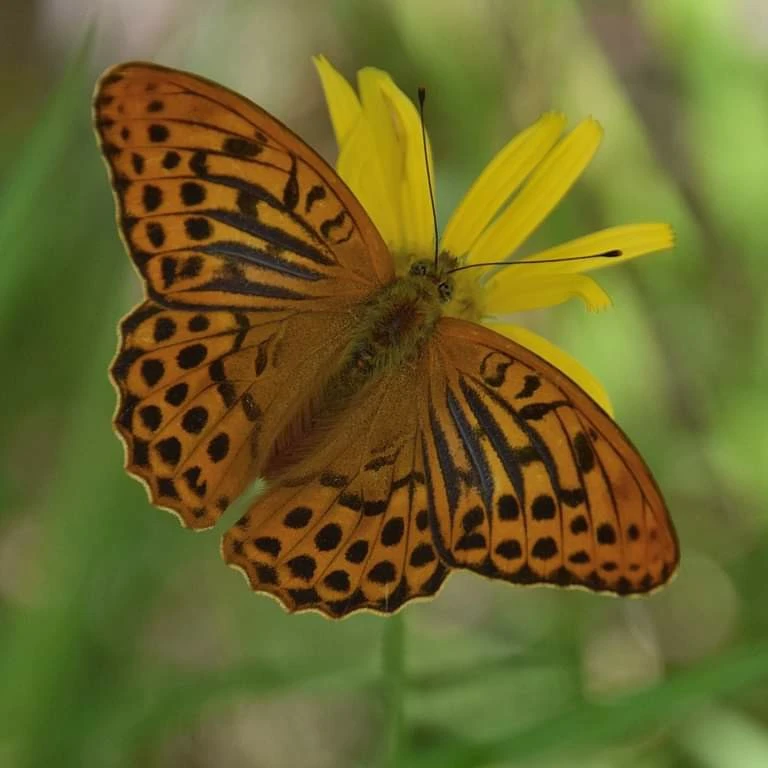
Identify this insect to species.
Argynnis paphia
